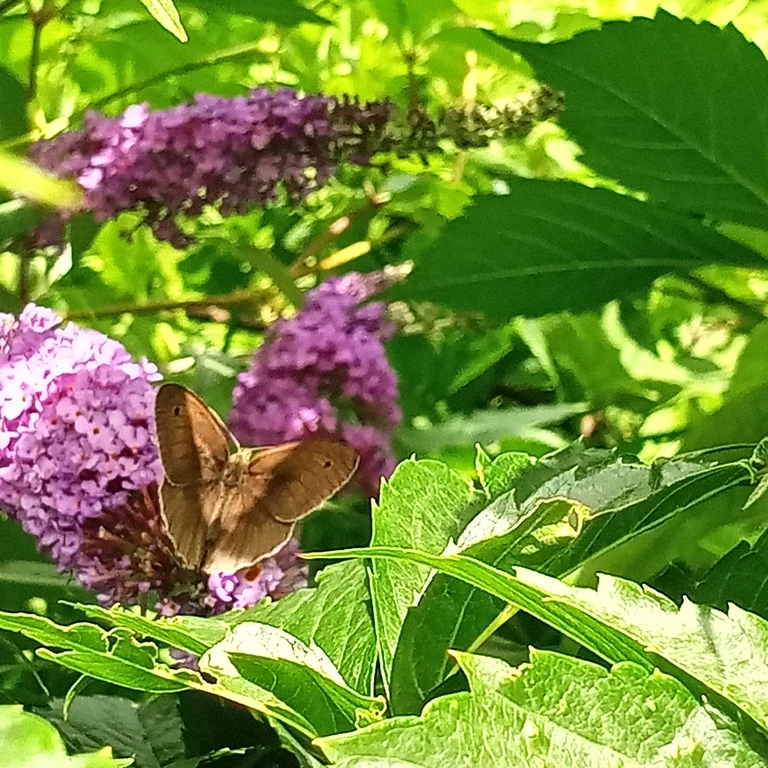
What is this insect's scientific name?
Maniola jurtina
